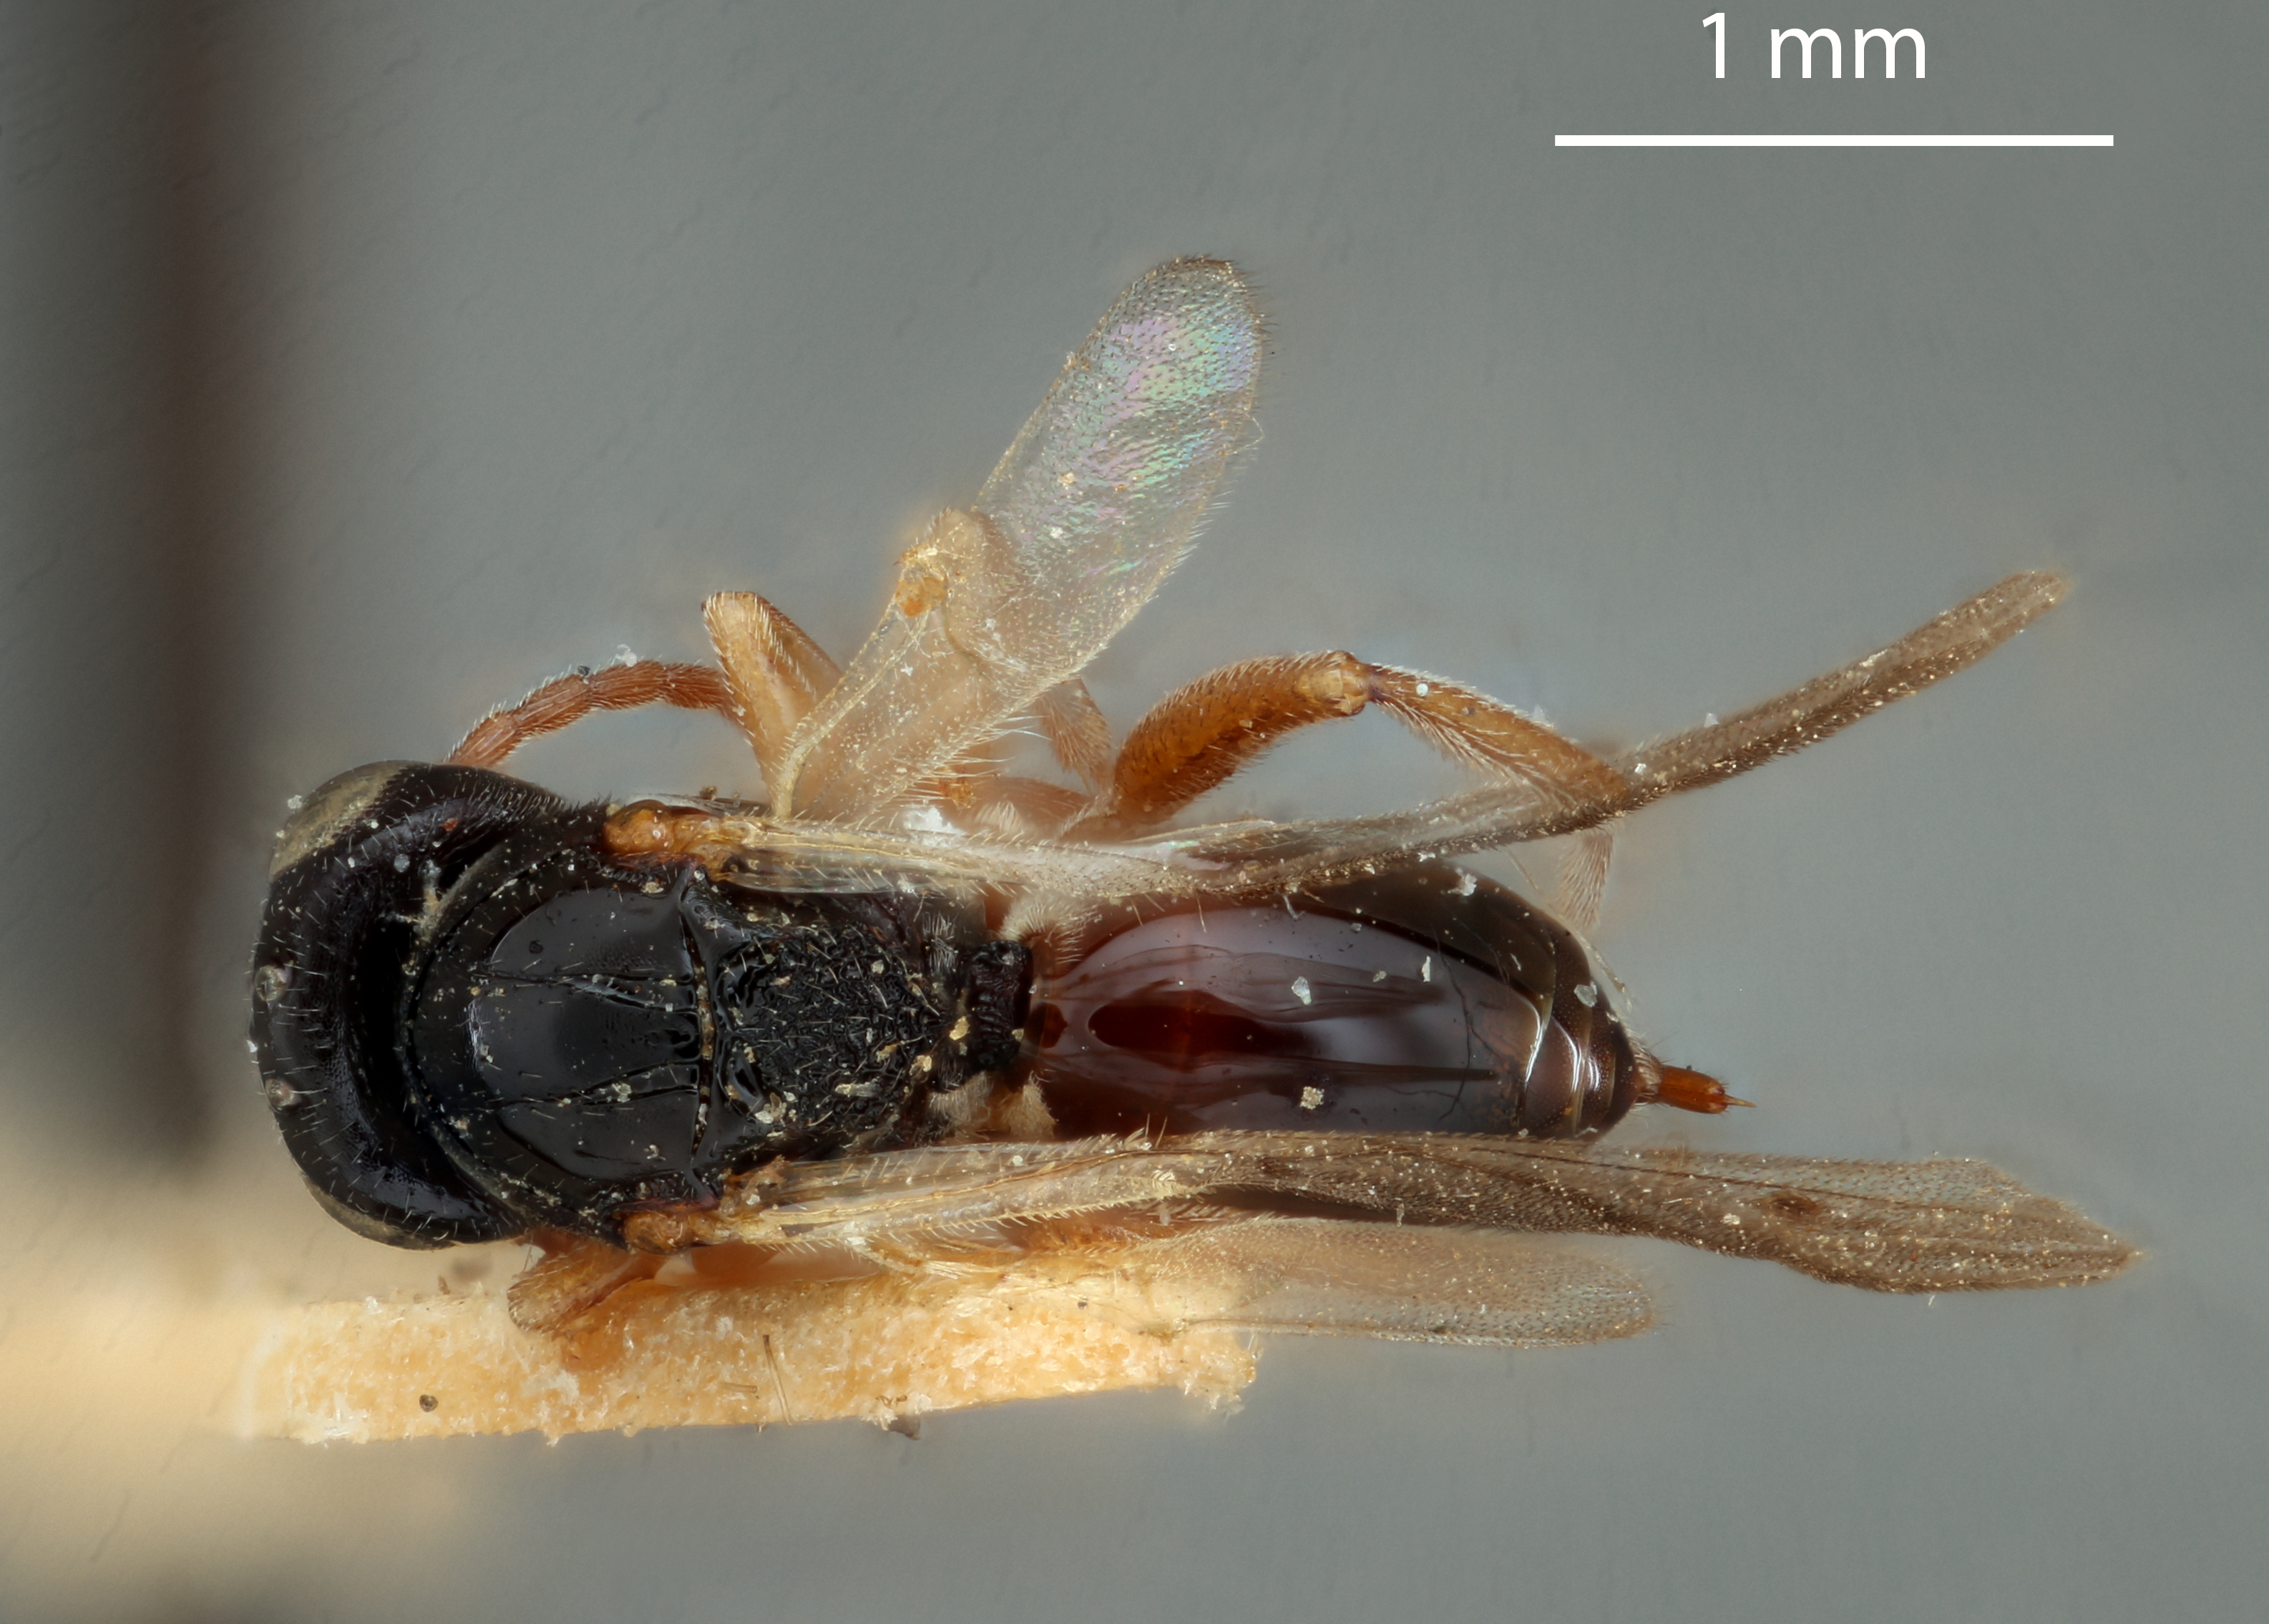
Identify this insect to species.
Synophromorpha terricola
